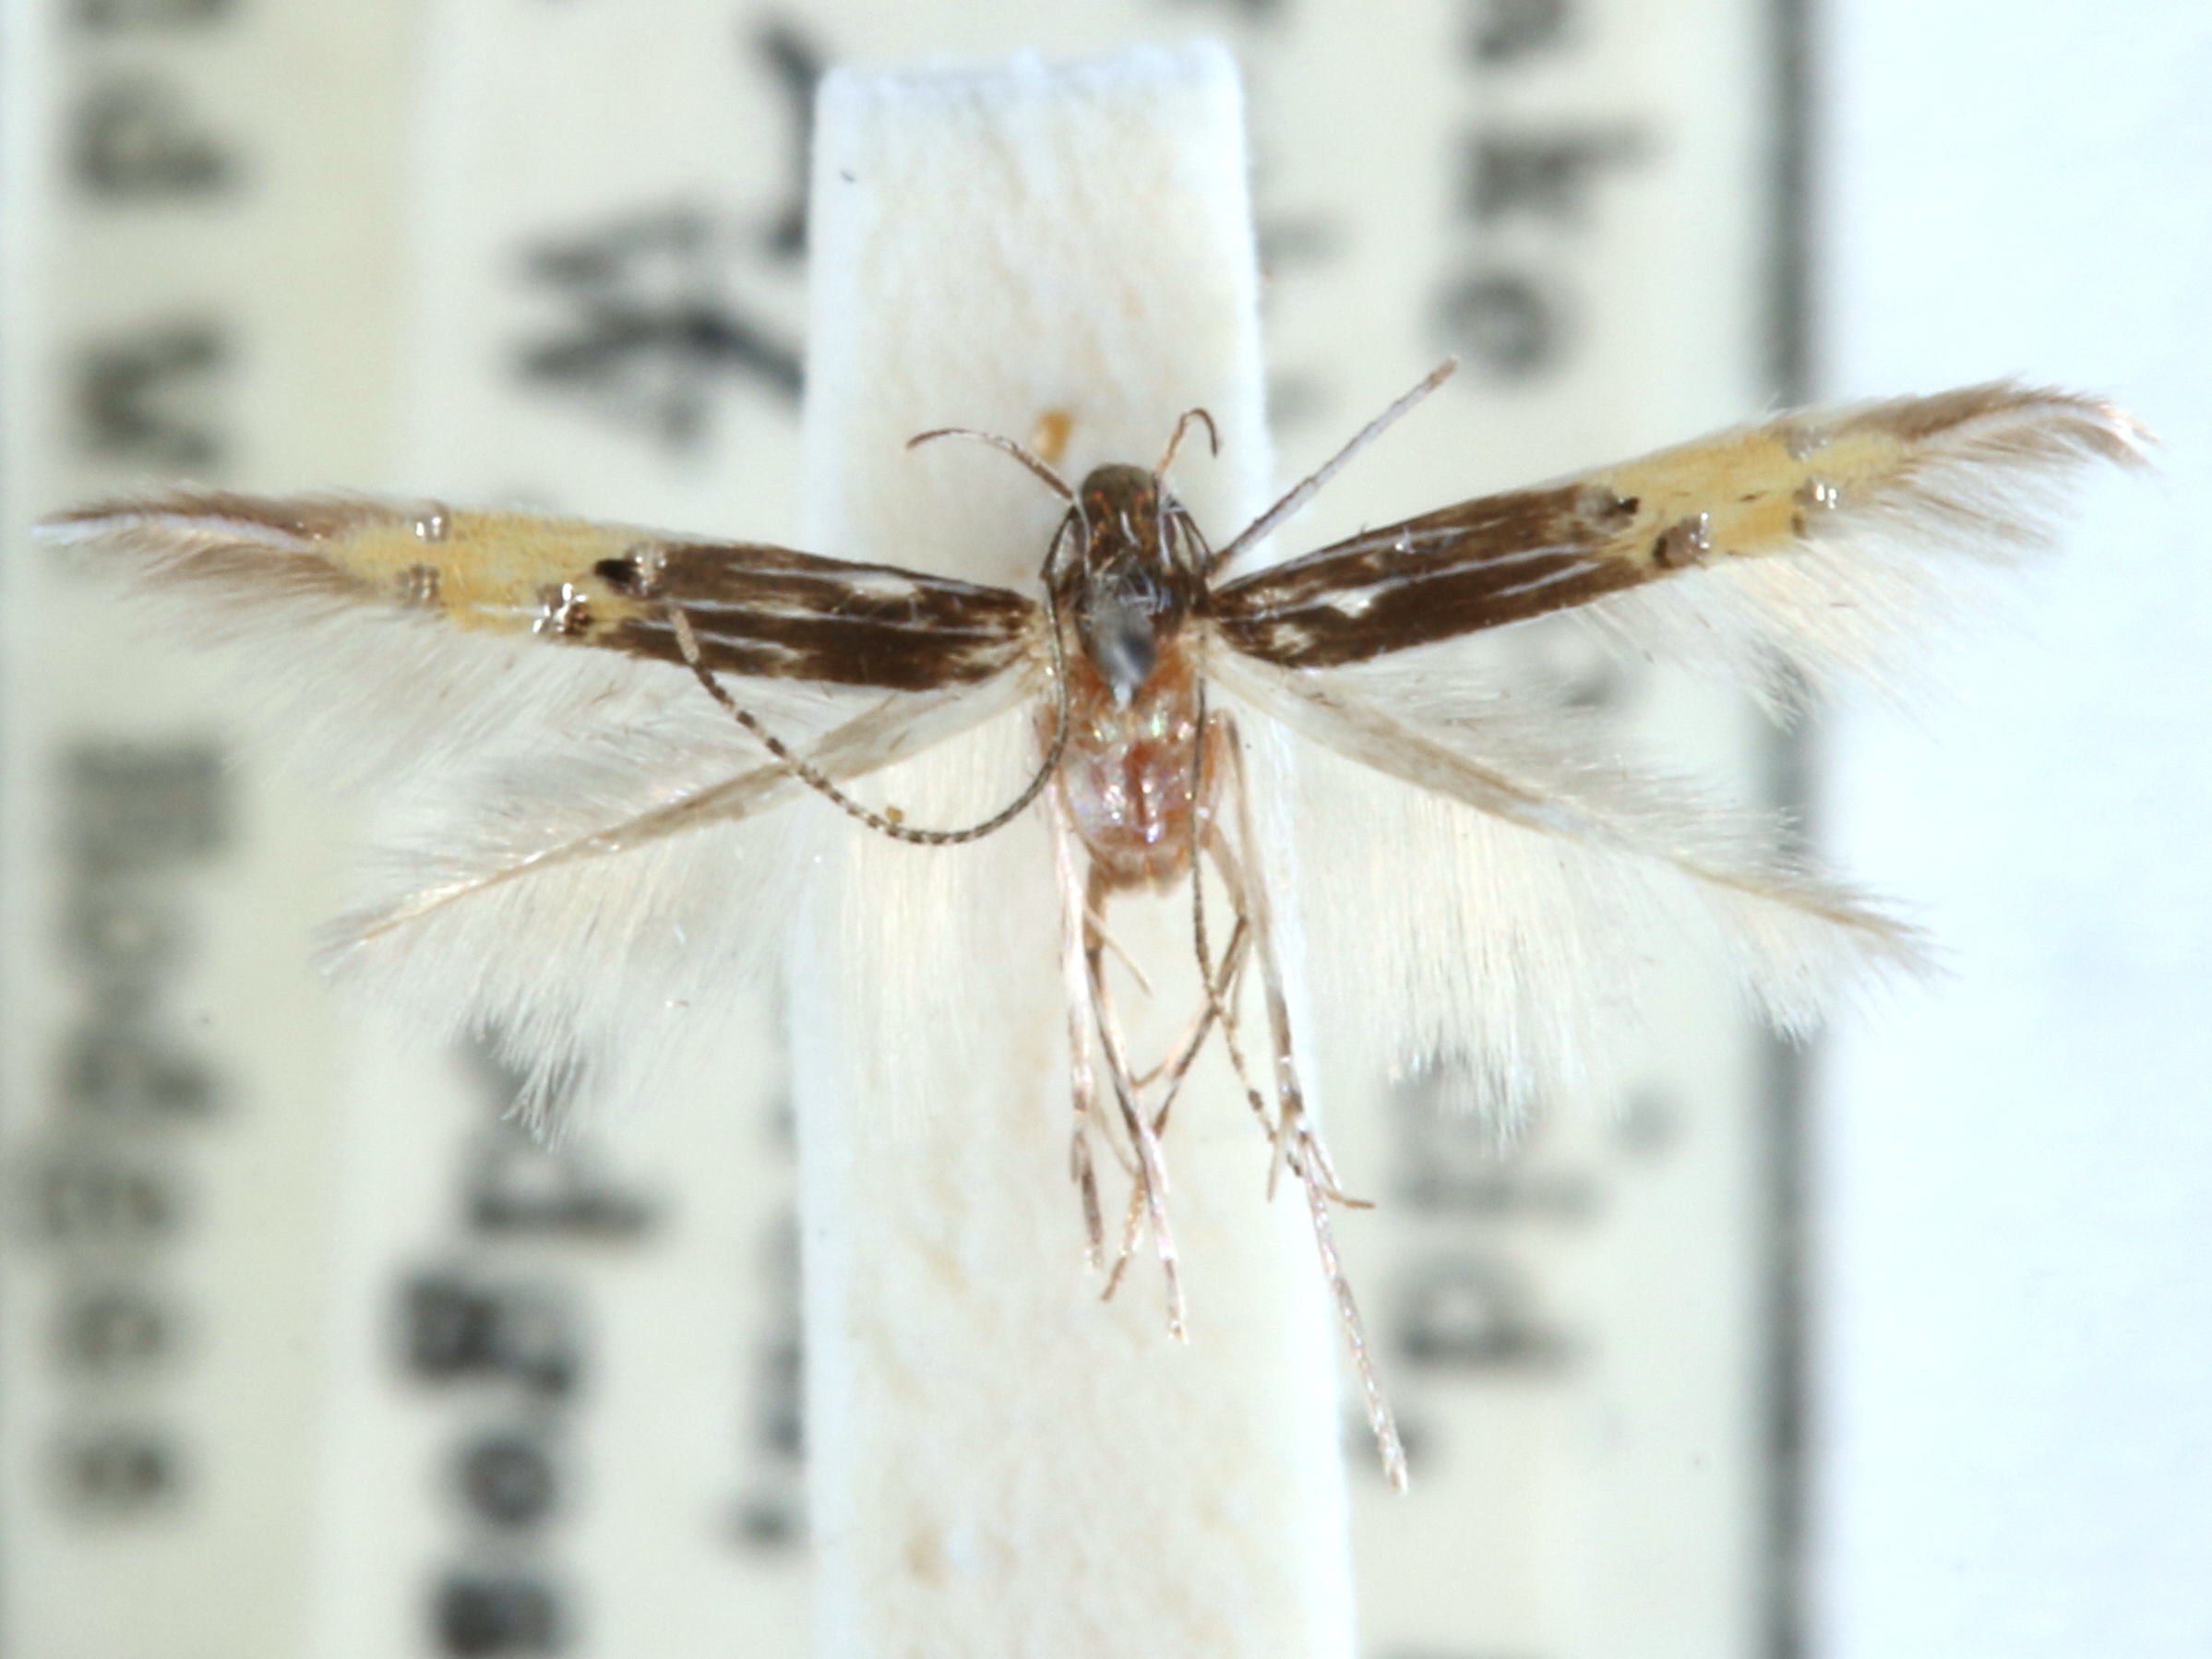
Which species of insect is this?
Cosmopterix minutella
